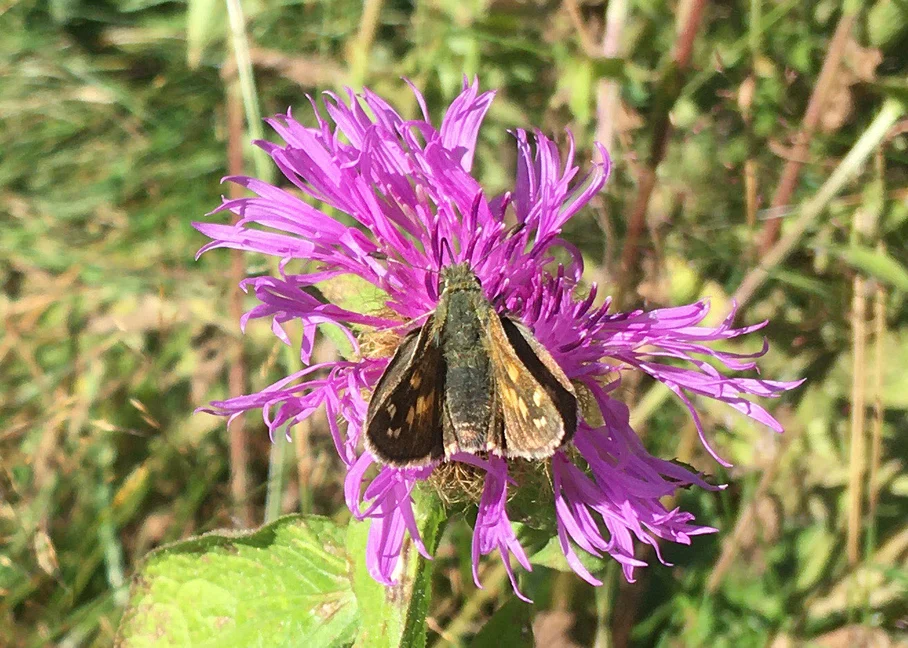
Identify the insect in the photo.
Hesperia comma
